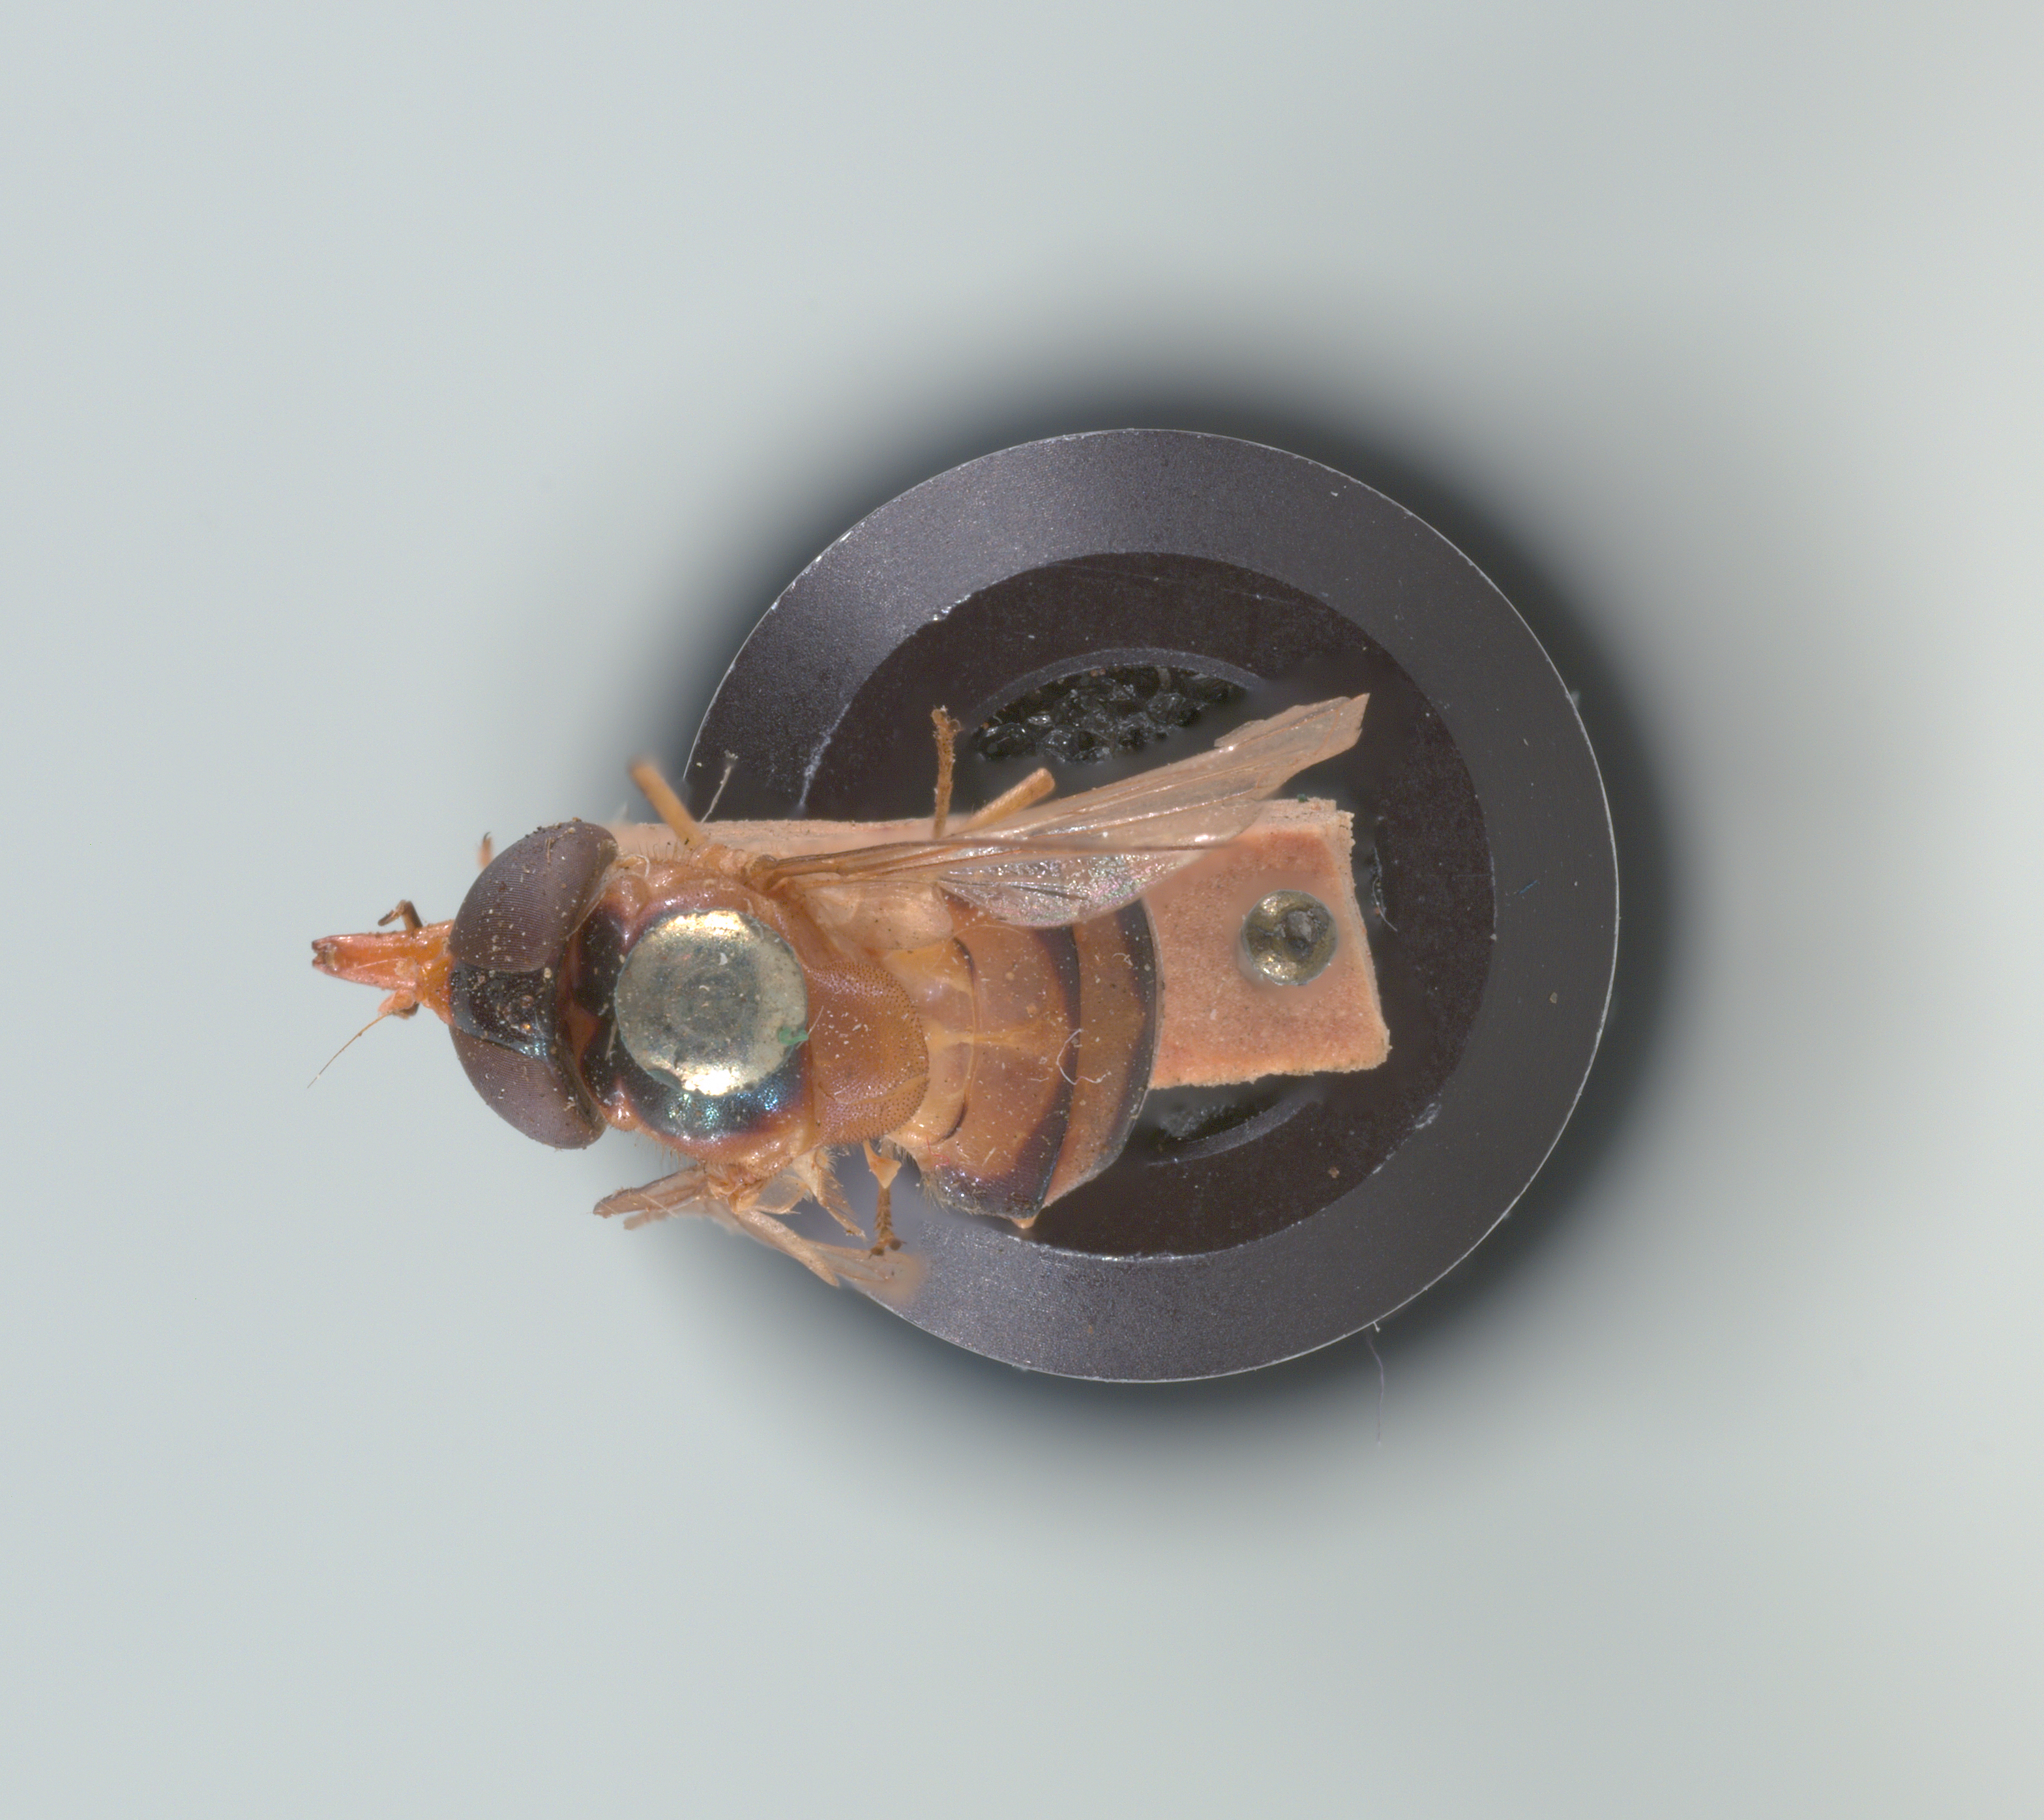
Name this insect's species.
Rhingia fuscipes
